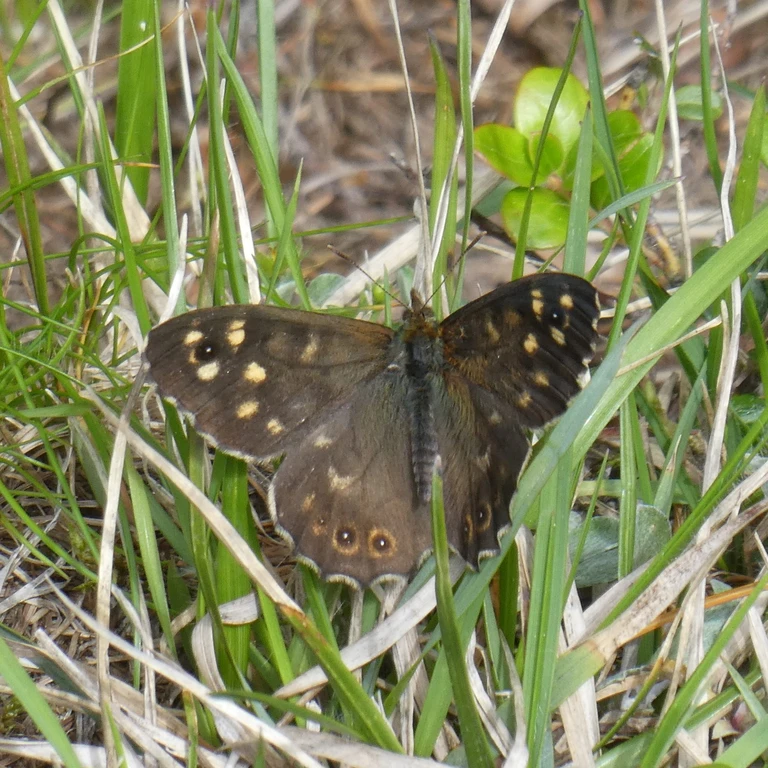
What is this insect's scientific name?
Pararge aegeria
